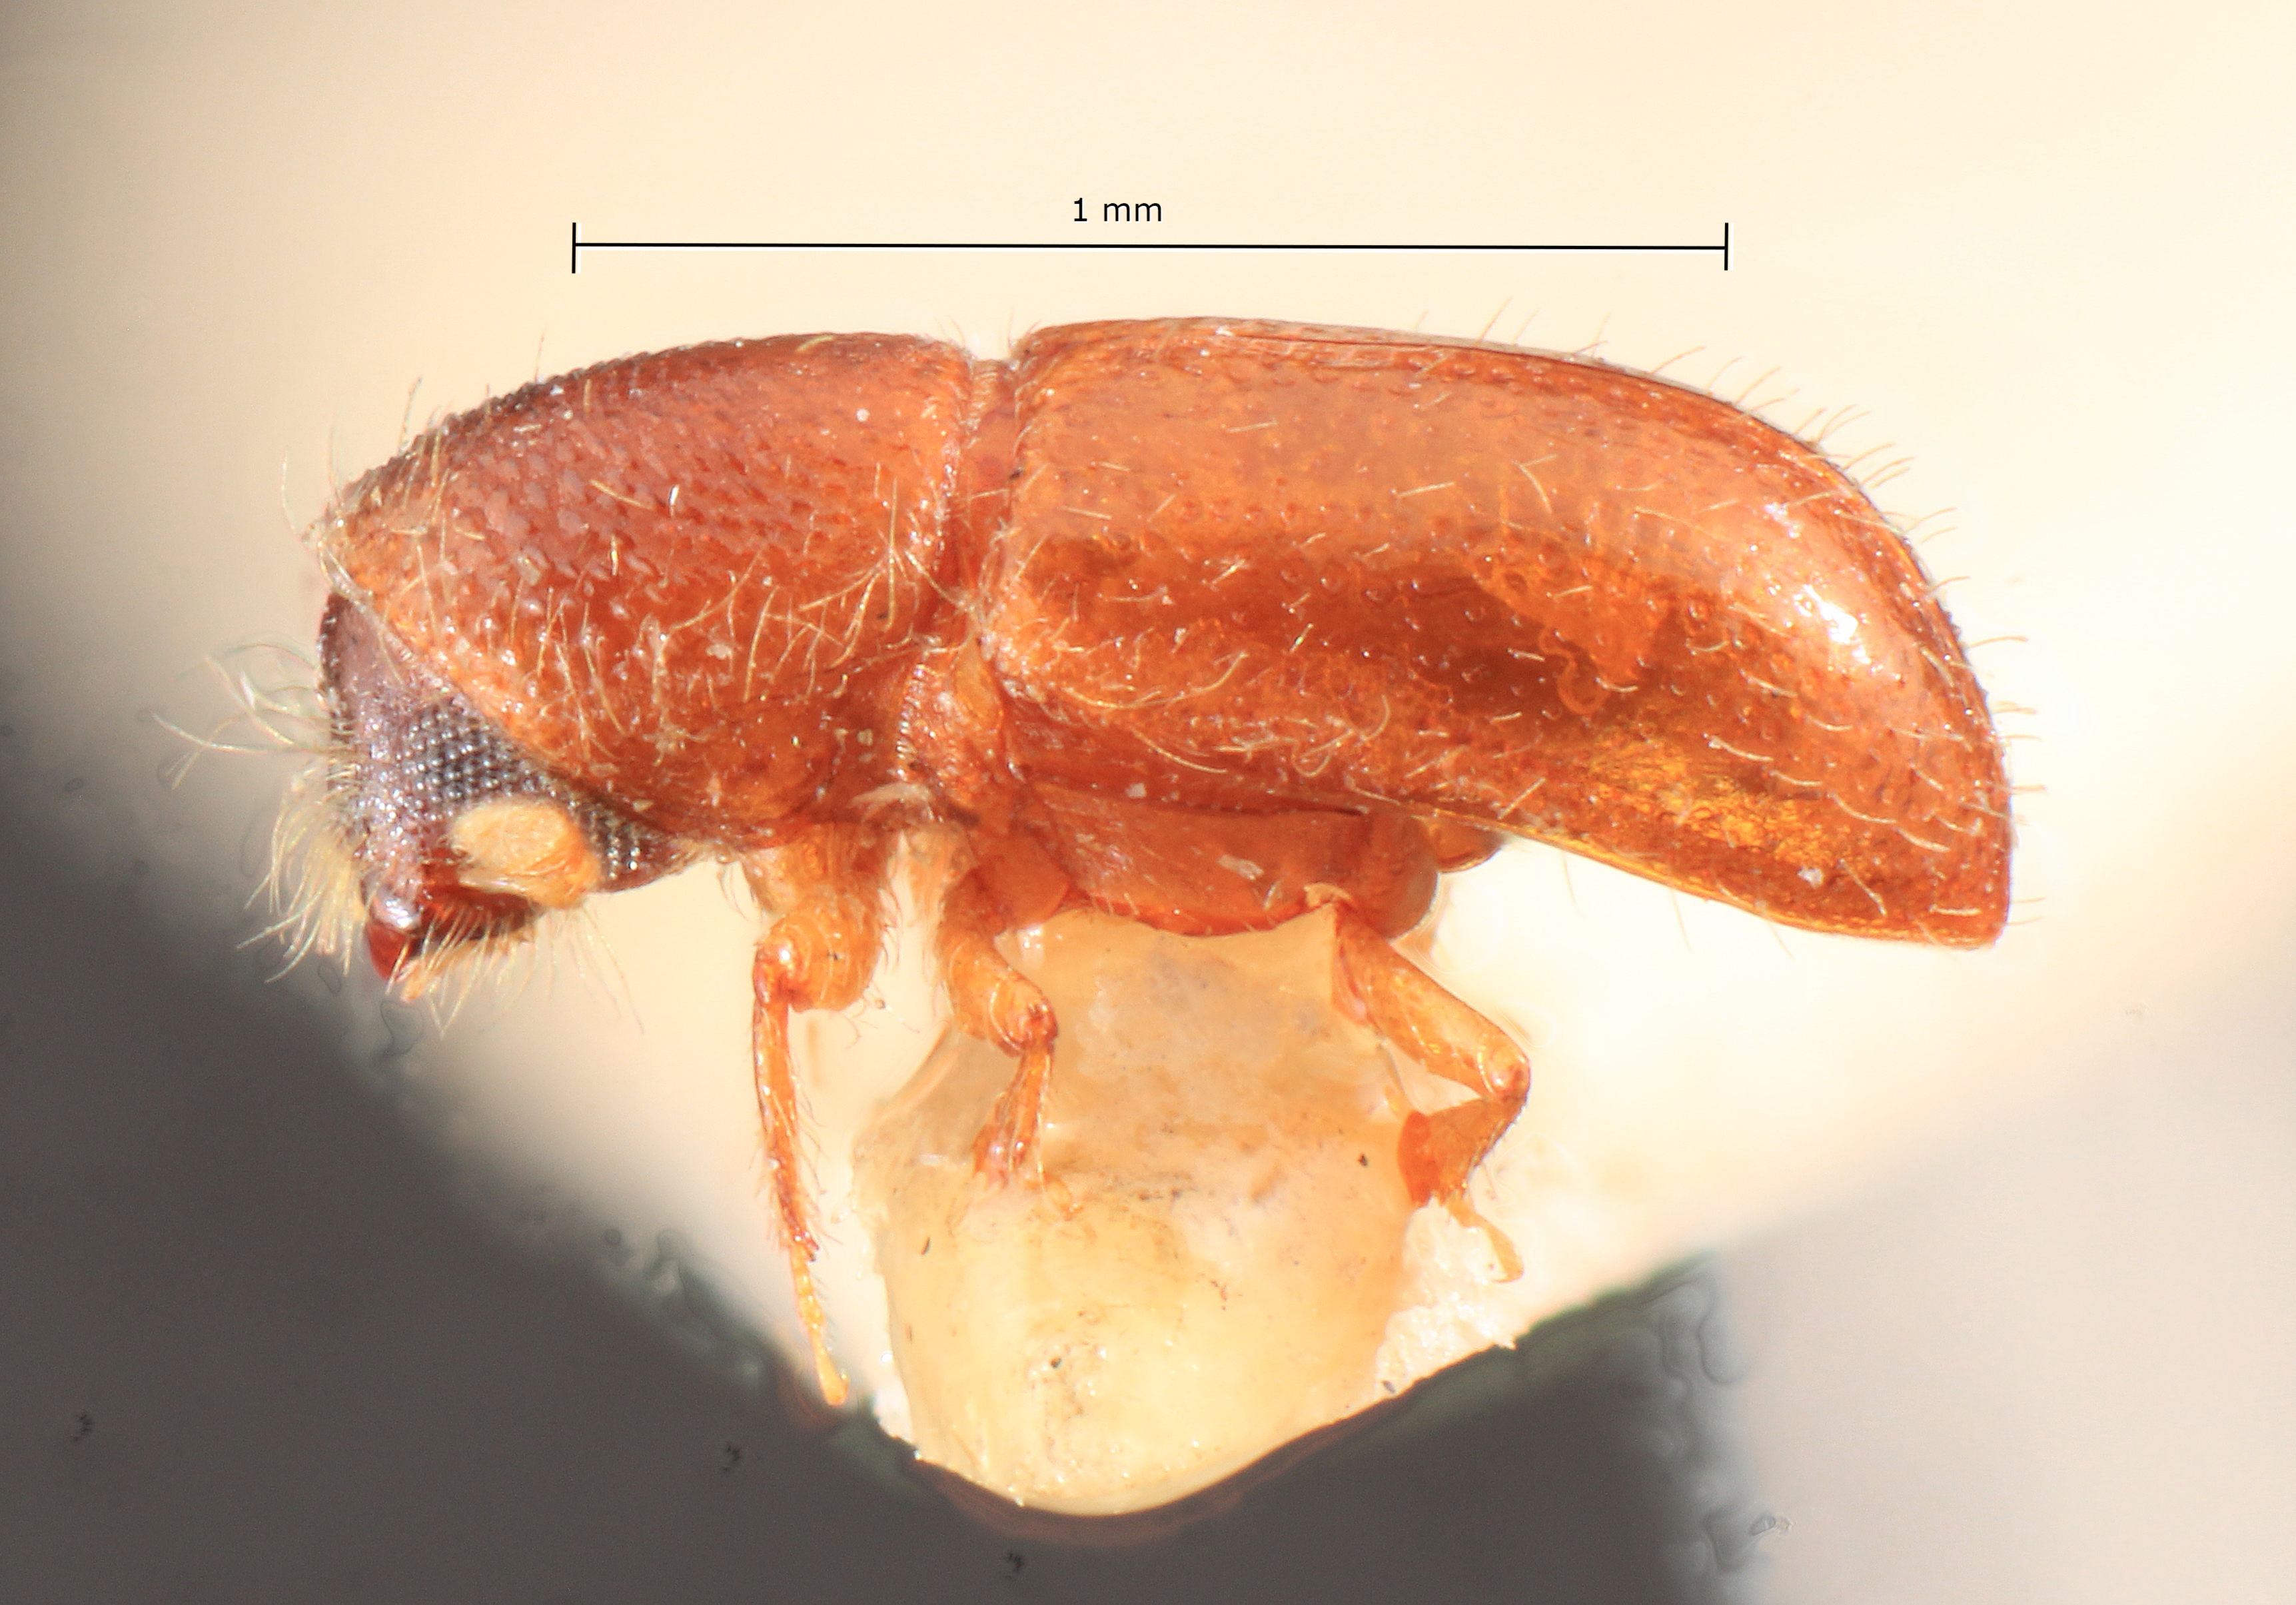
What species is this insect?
Poecilips subacuminatus
